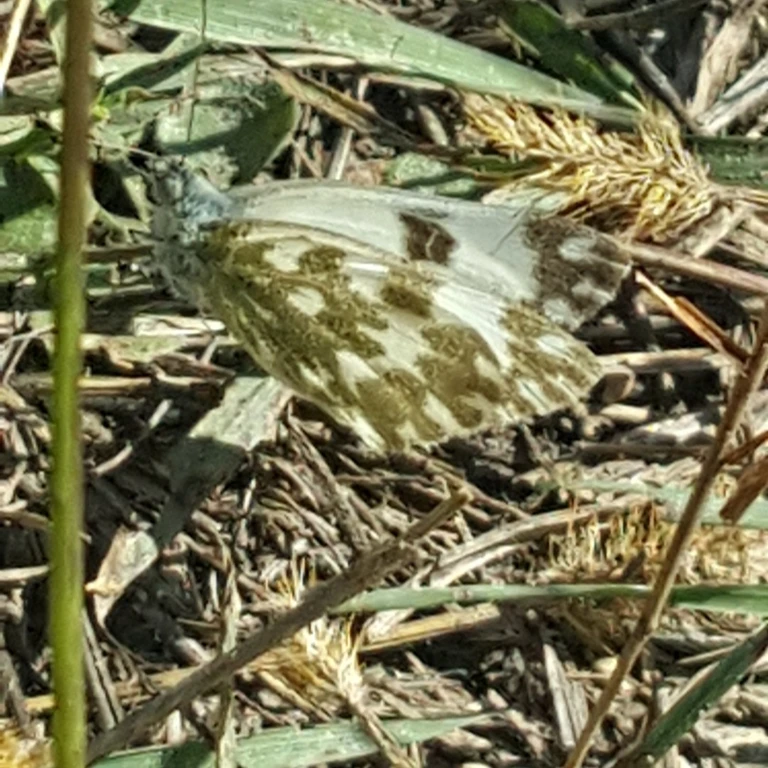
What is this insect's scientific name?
Pontia edusa
